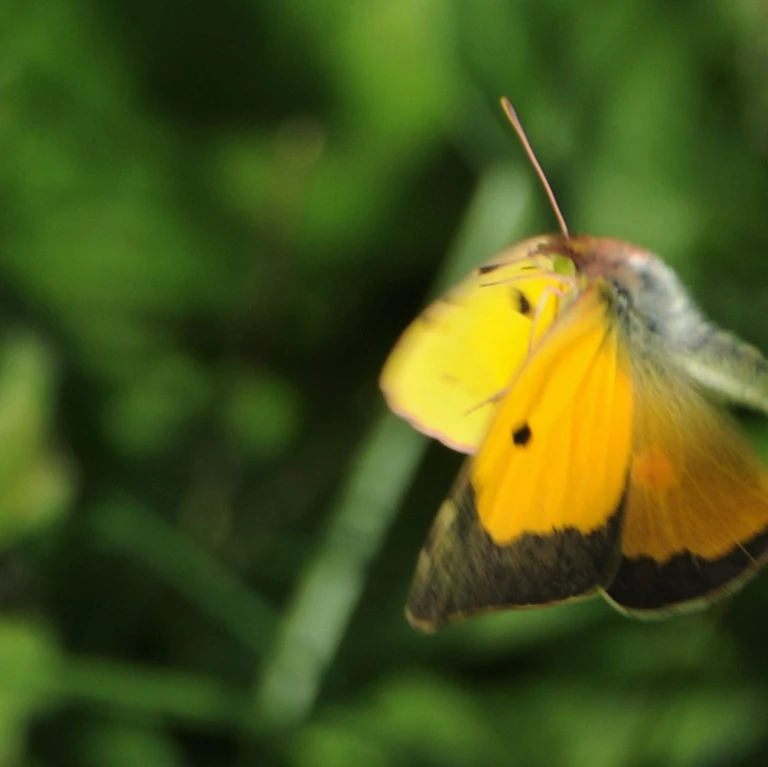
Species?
Colias croceus
